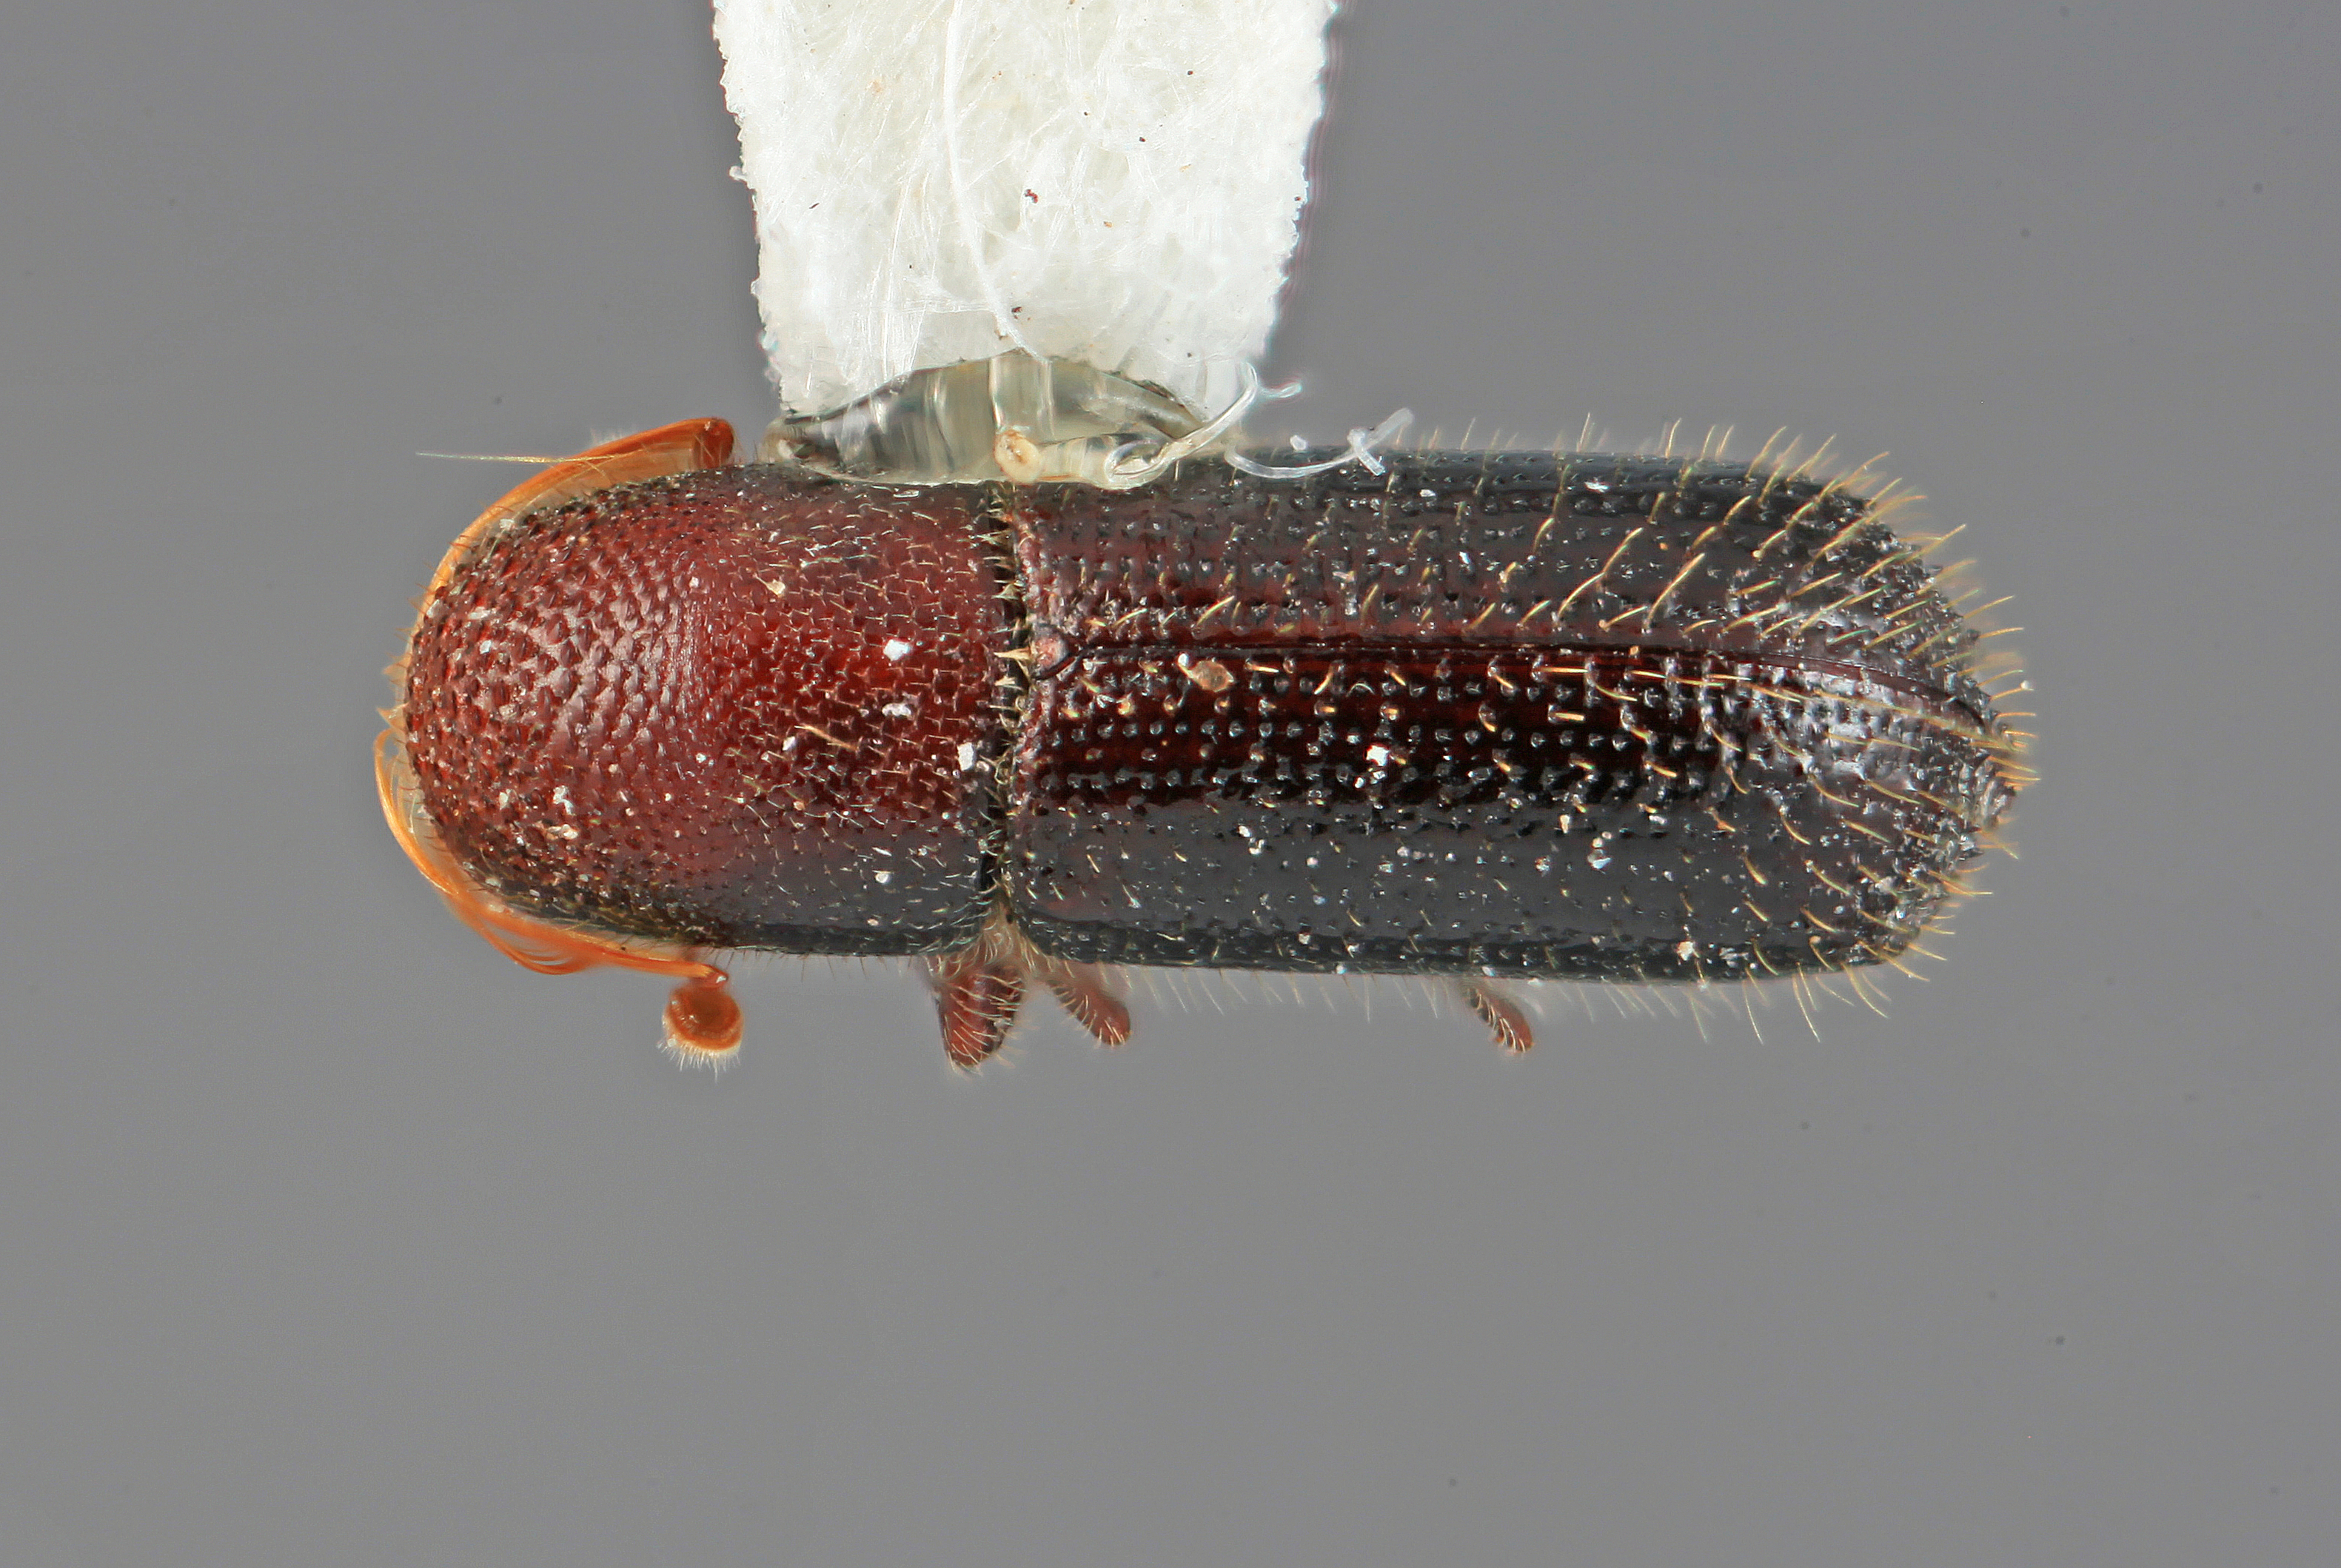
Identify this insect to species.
Micracis burgosi
